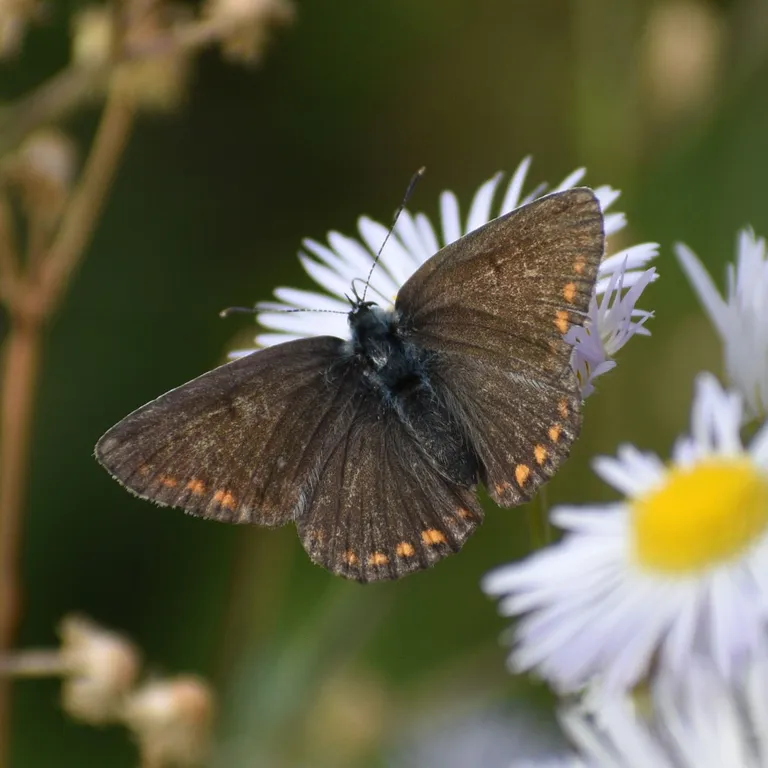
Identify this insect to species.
Polyommatus icarus
